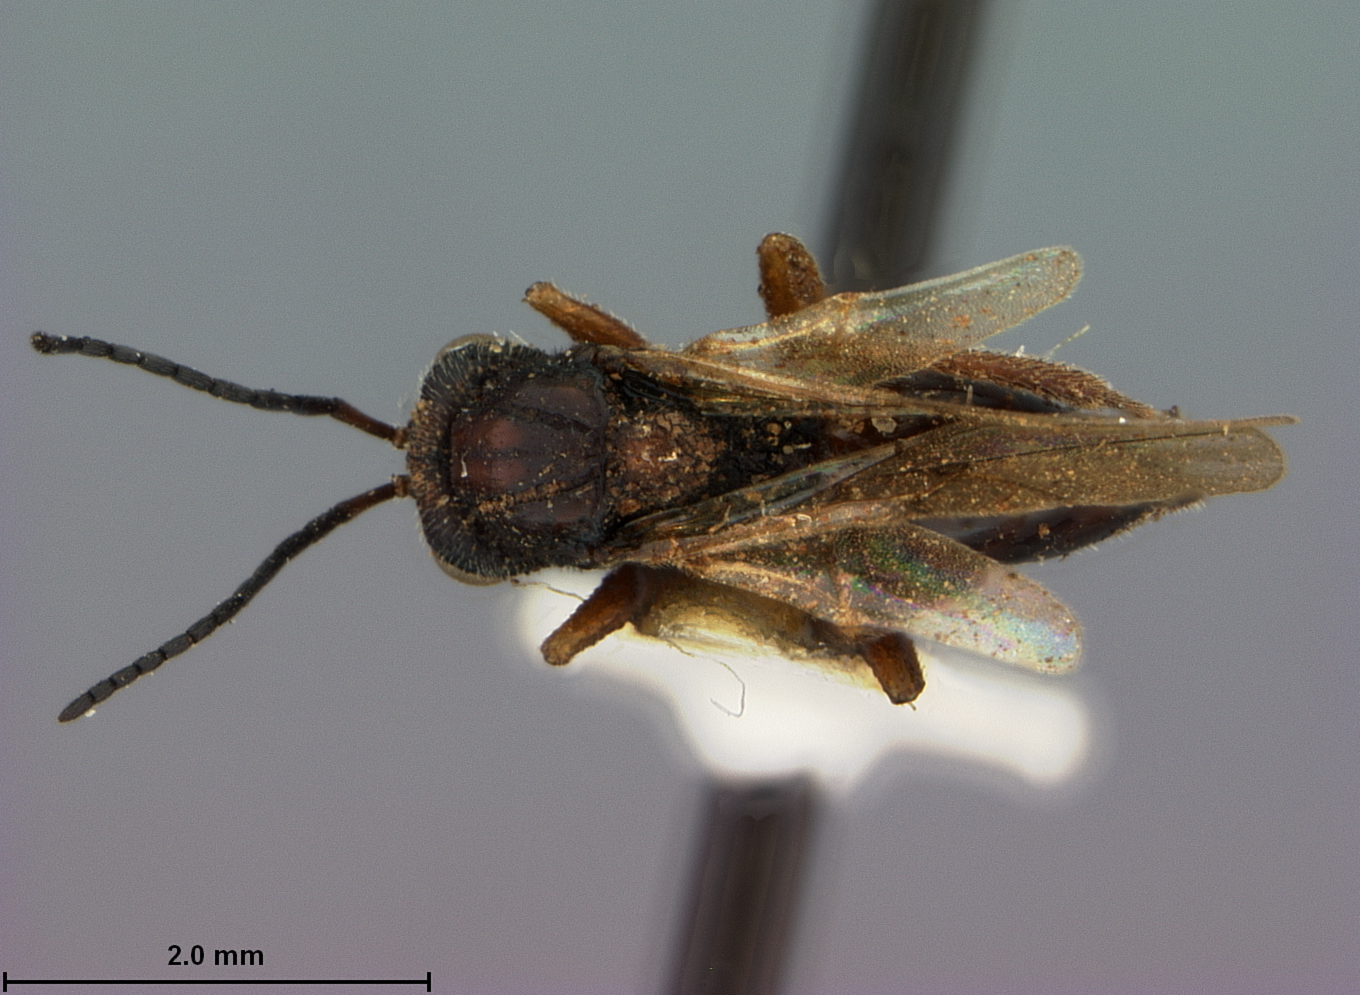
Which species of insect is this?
Diplolepis terrigena
